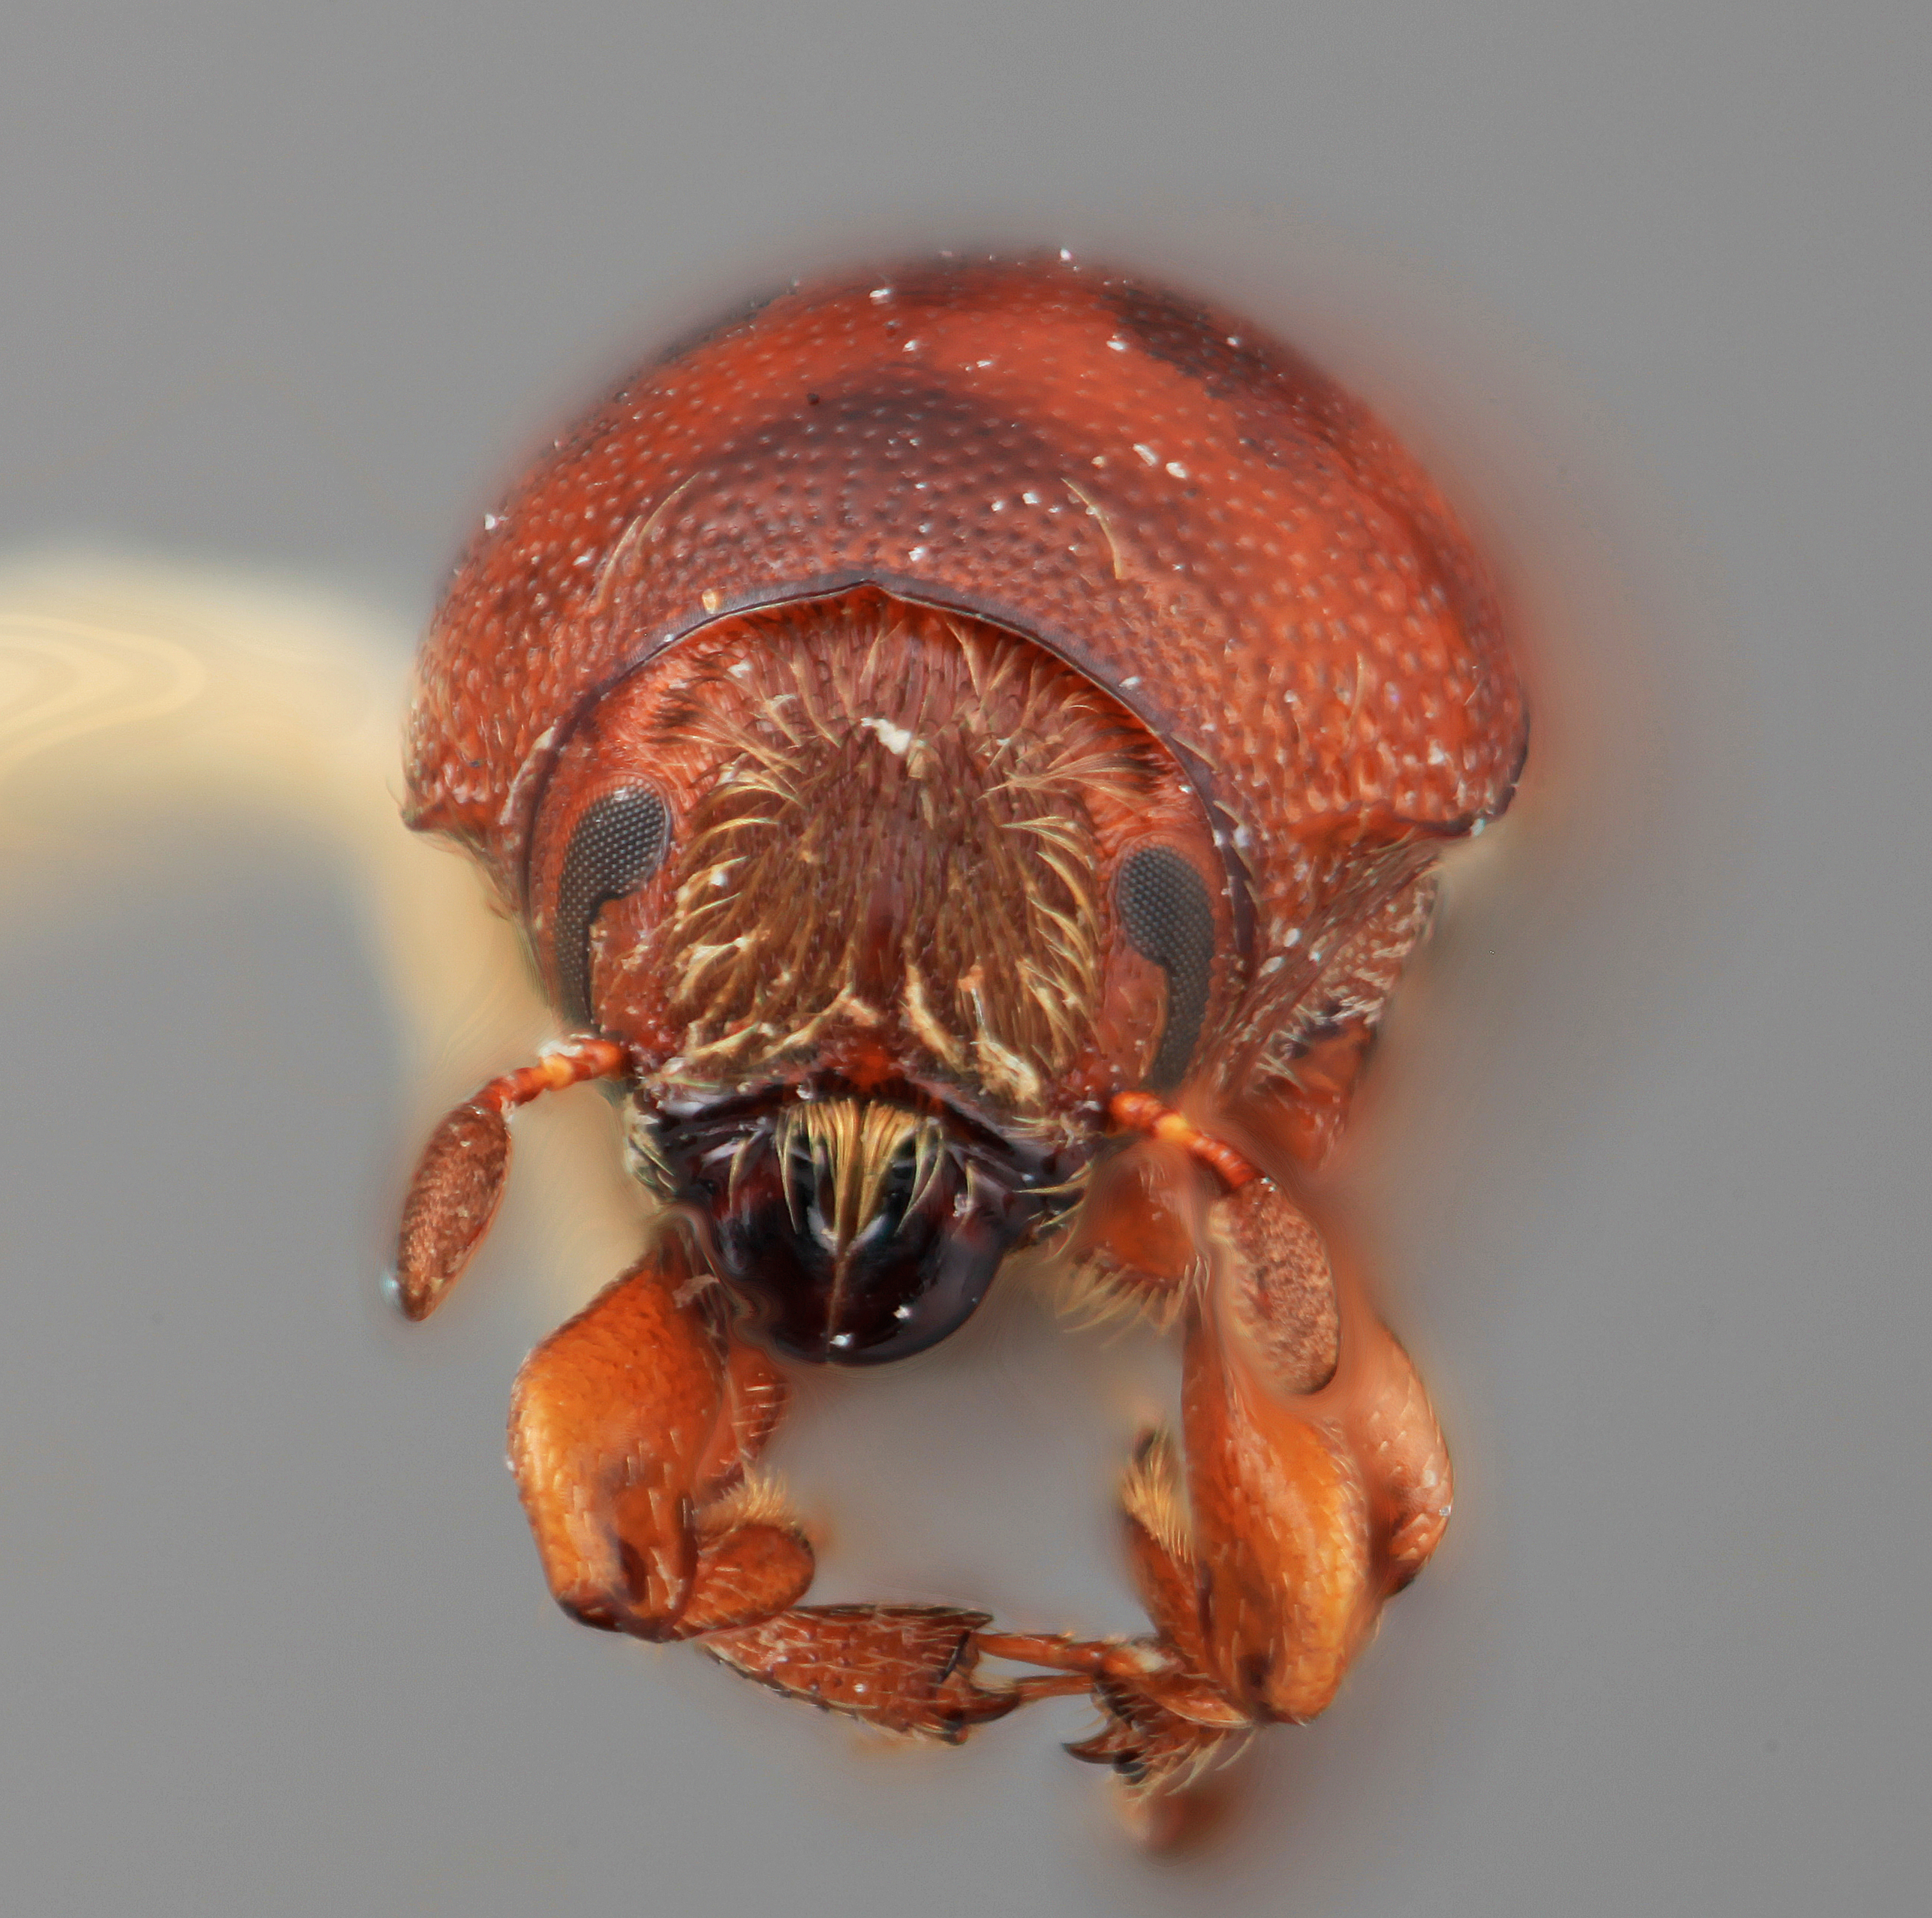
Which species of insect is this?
Scolytus canellae
